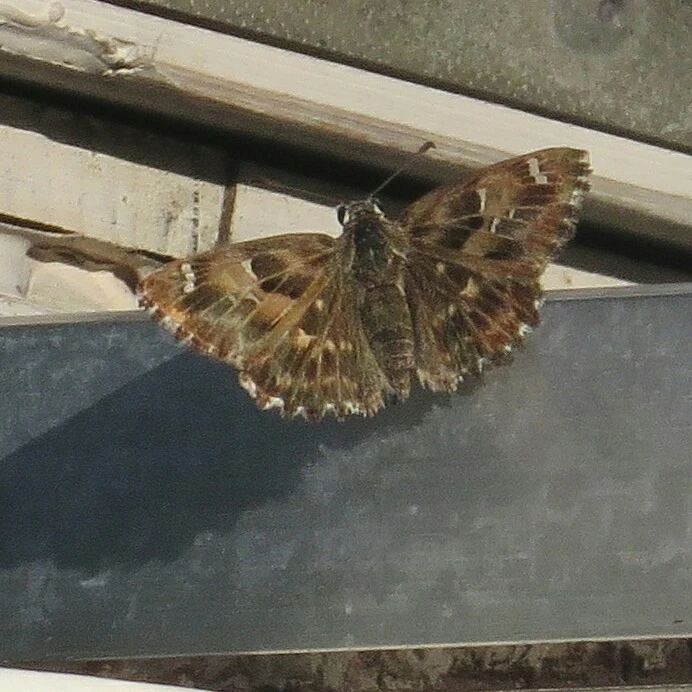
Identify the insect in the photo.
Carcharodus alceae
